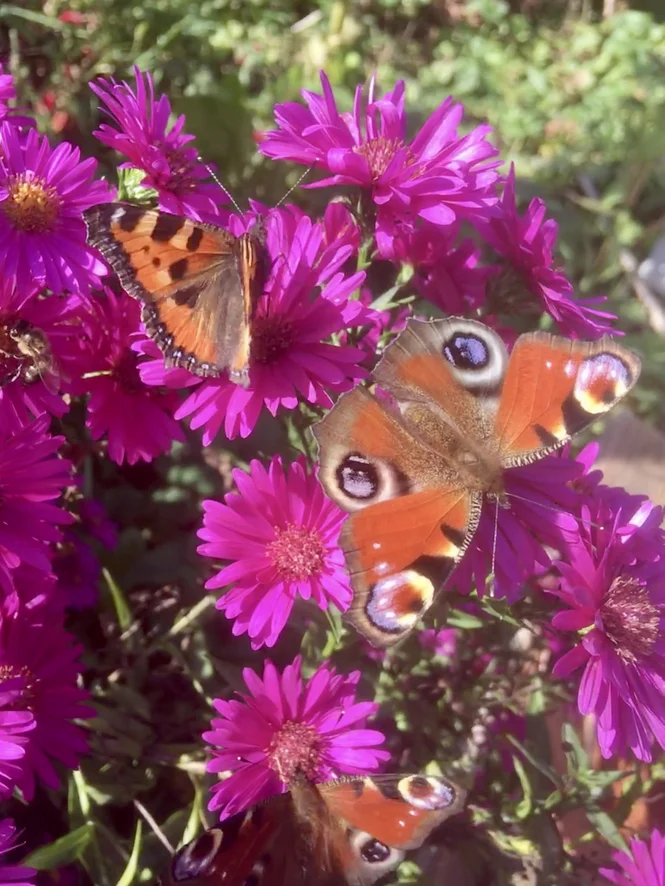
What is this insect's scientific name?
Aglais urticae
